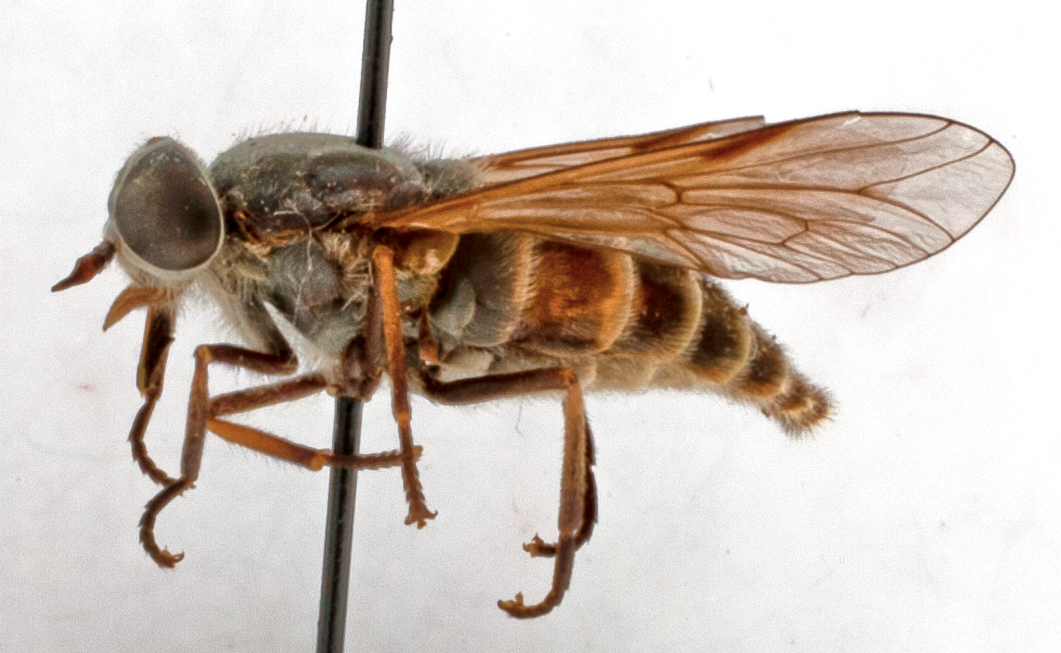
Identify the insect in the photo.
Hybomitra sexfasciata (also Tabanus sexfasciatus)
